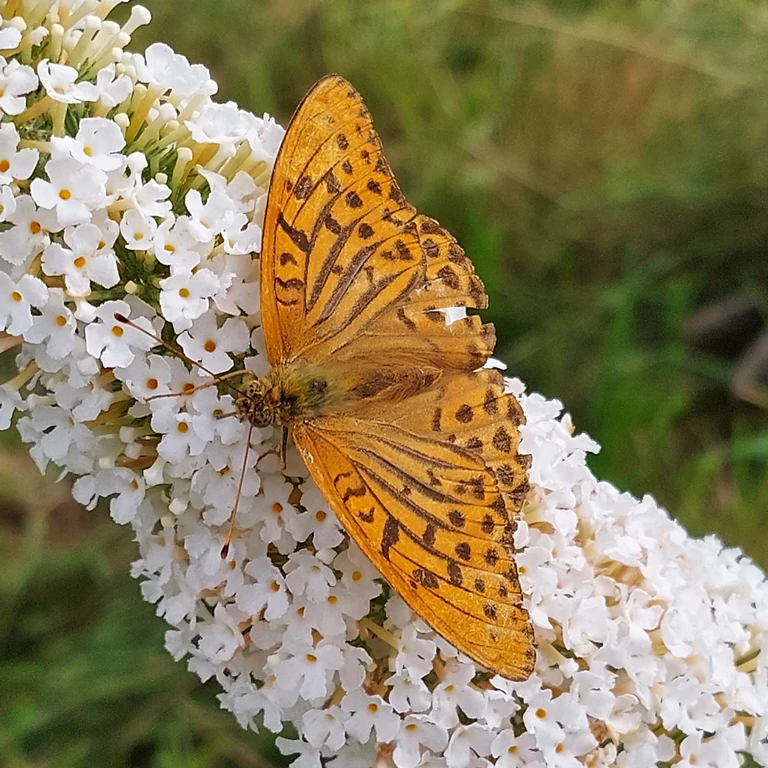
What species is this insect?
Argynnis paphia
